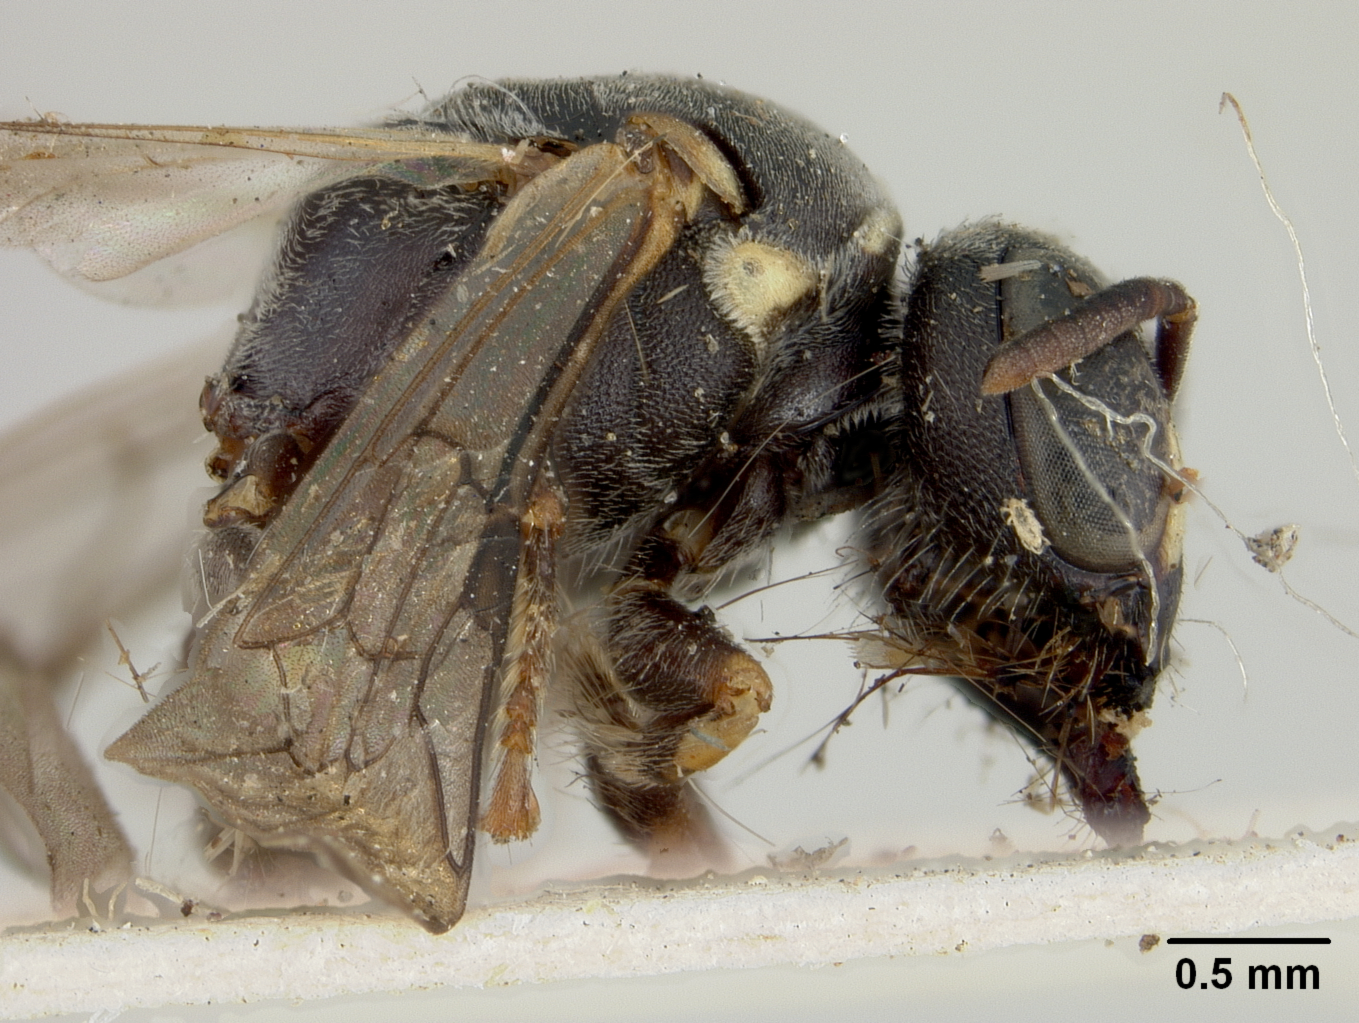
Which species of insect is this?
Euryglossa albocuneata
